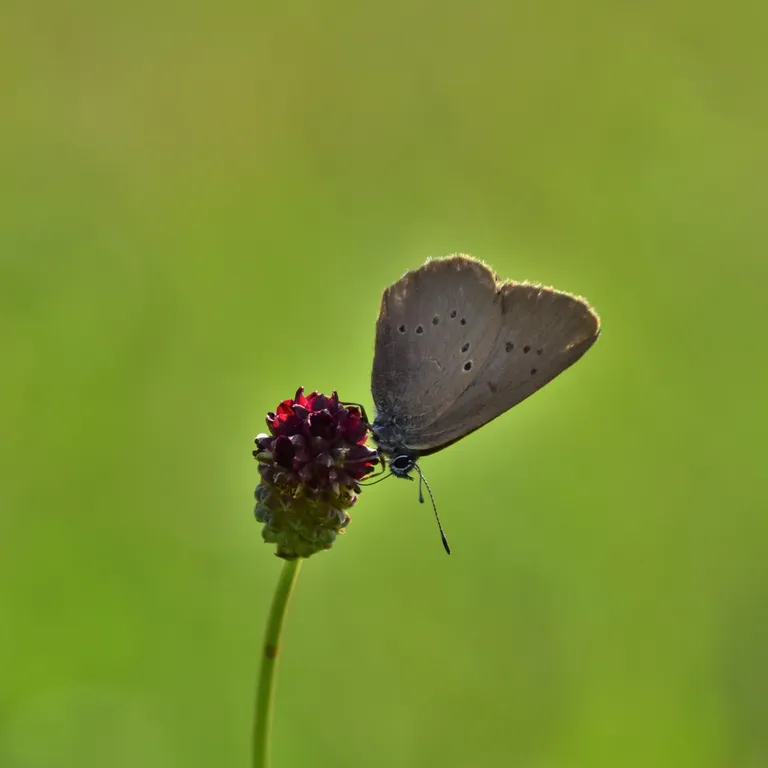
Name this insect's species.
Phengaris nausithous (also Maculinea nausithous)
